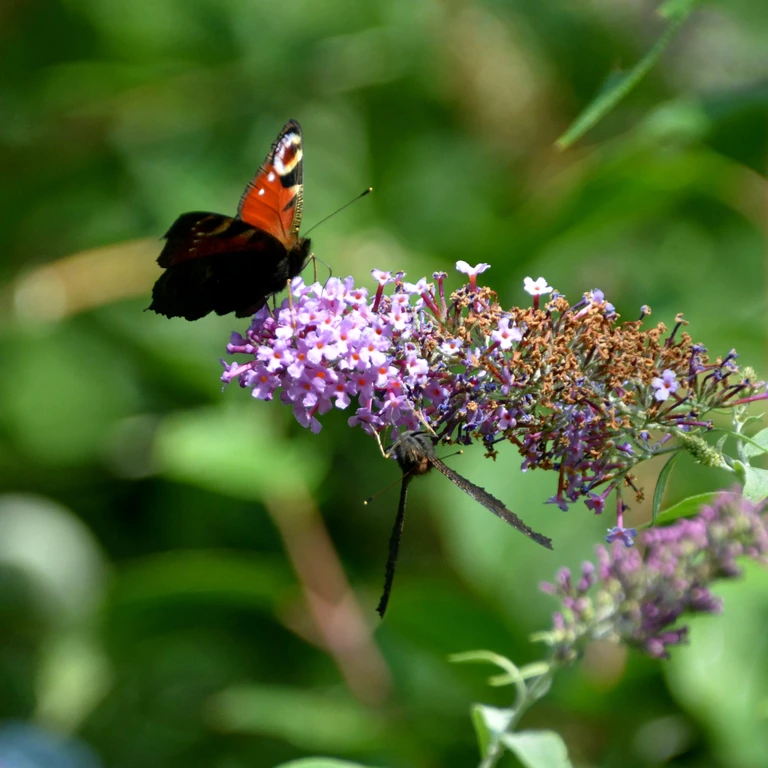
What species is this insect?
Aglais io
